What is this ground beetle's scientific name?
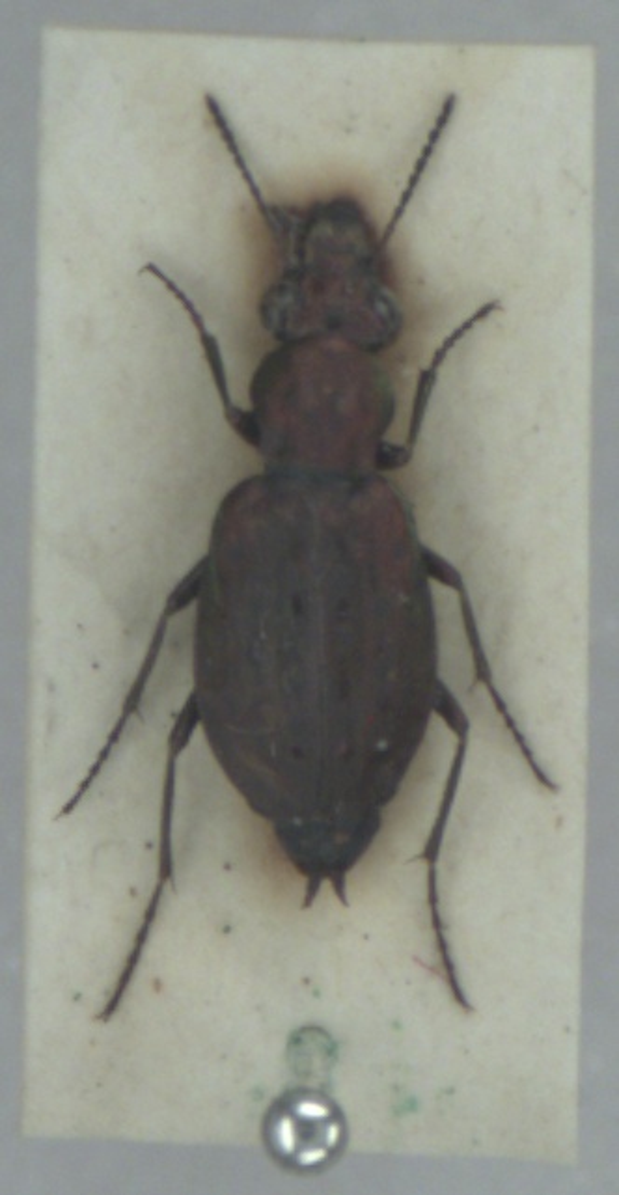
Elaphrus lapponicus
